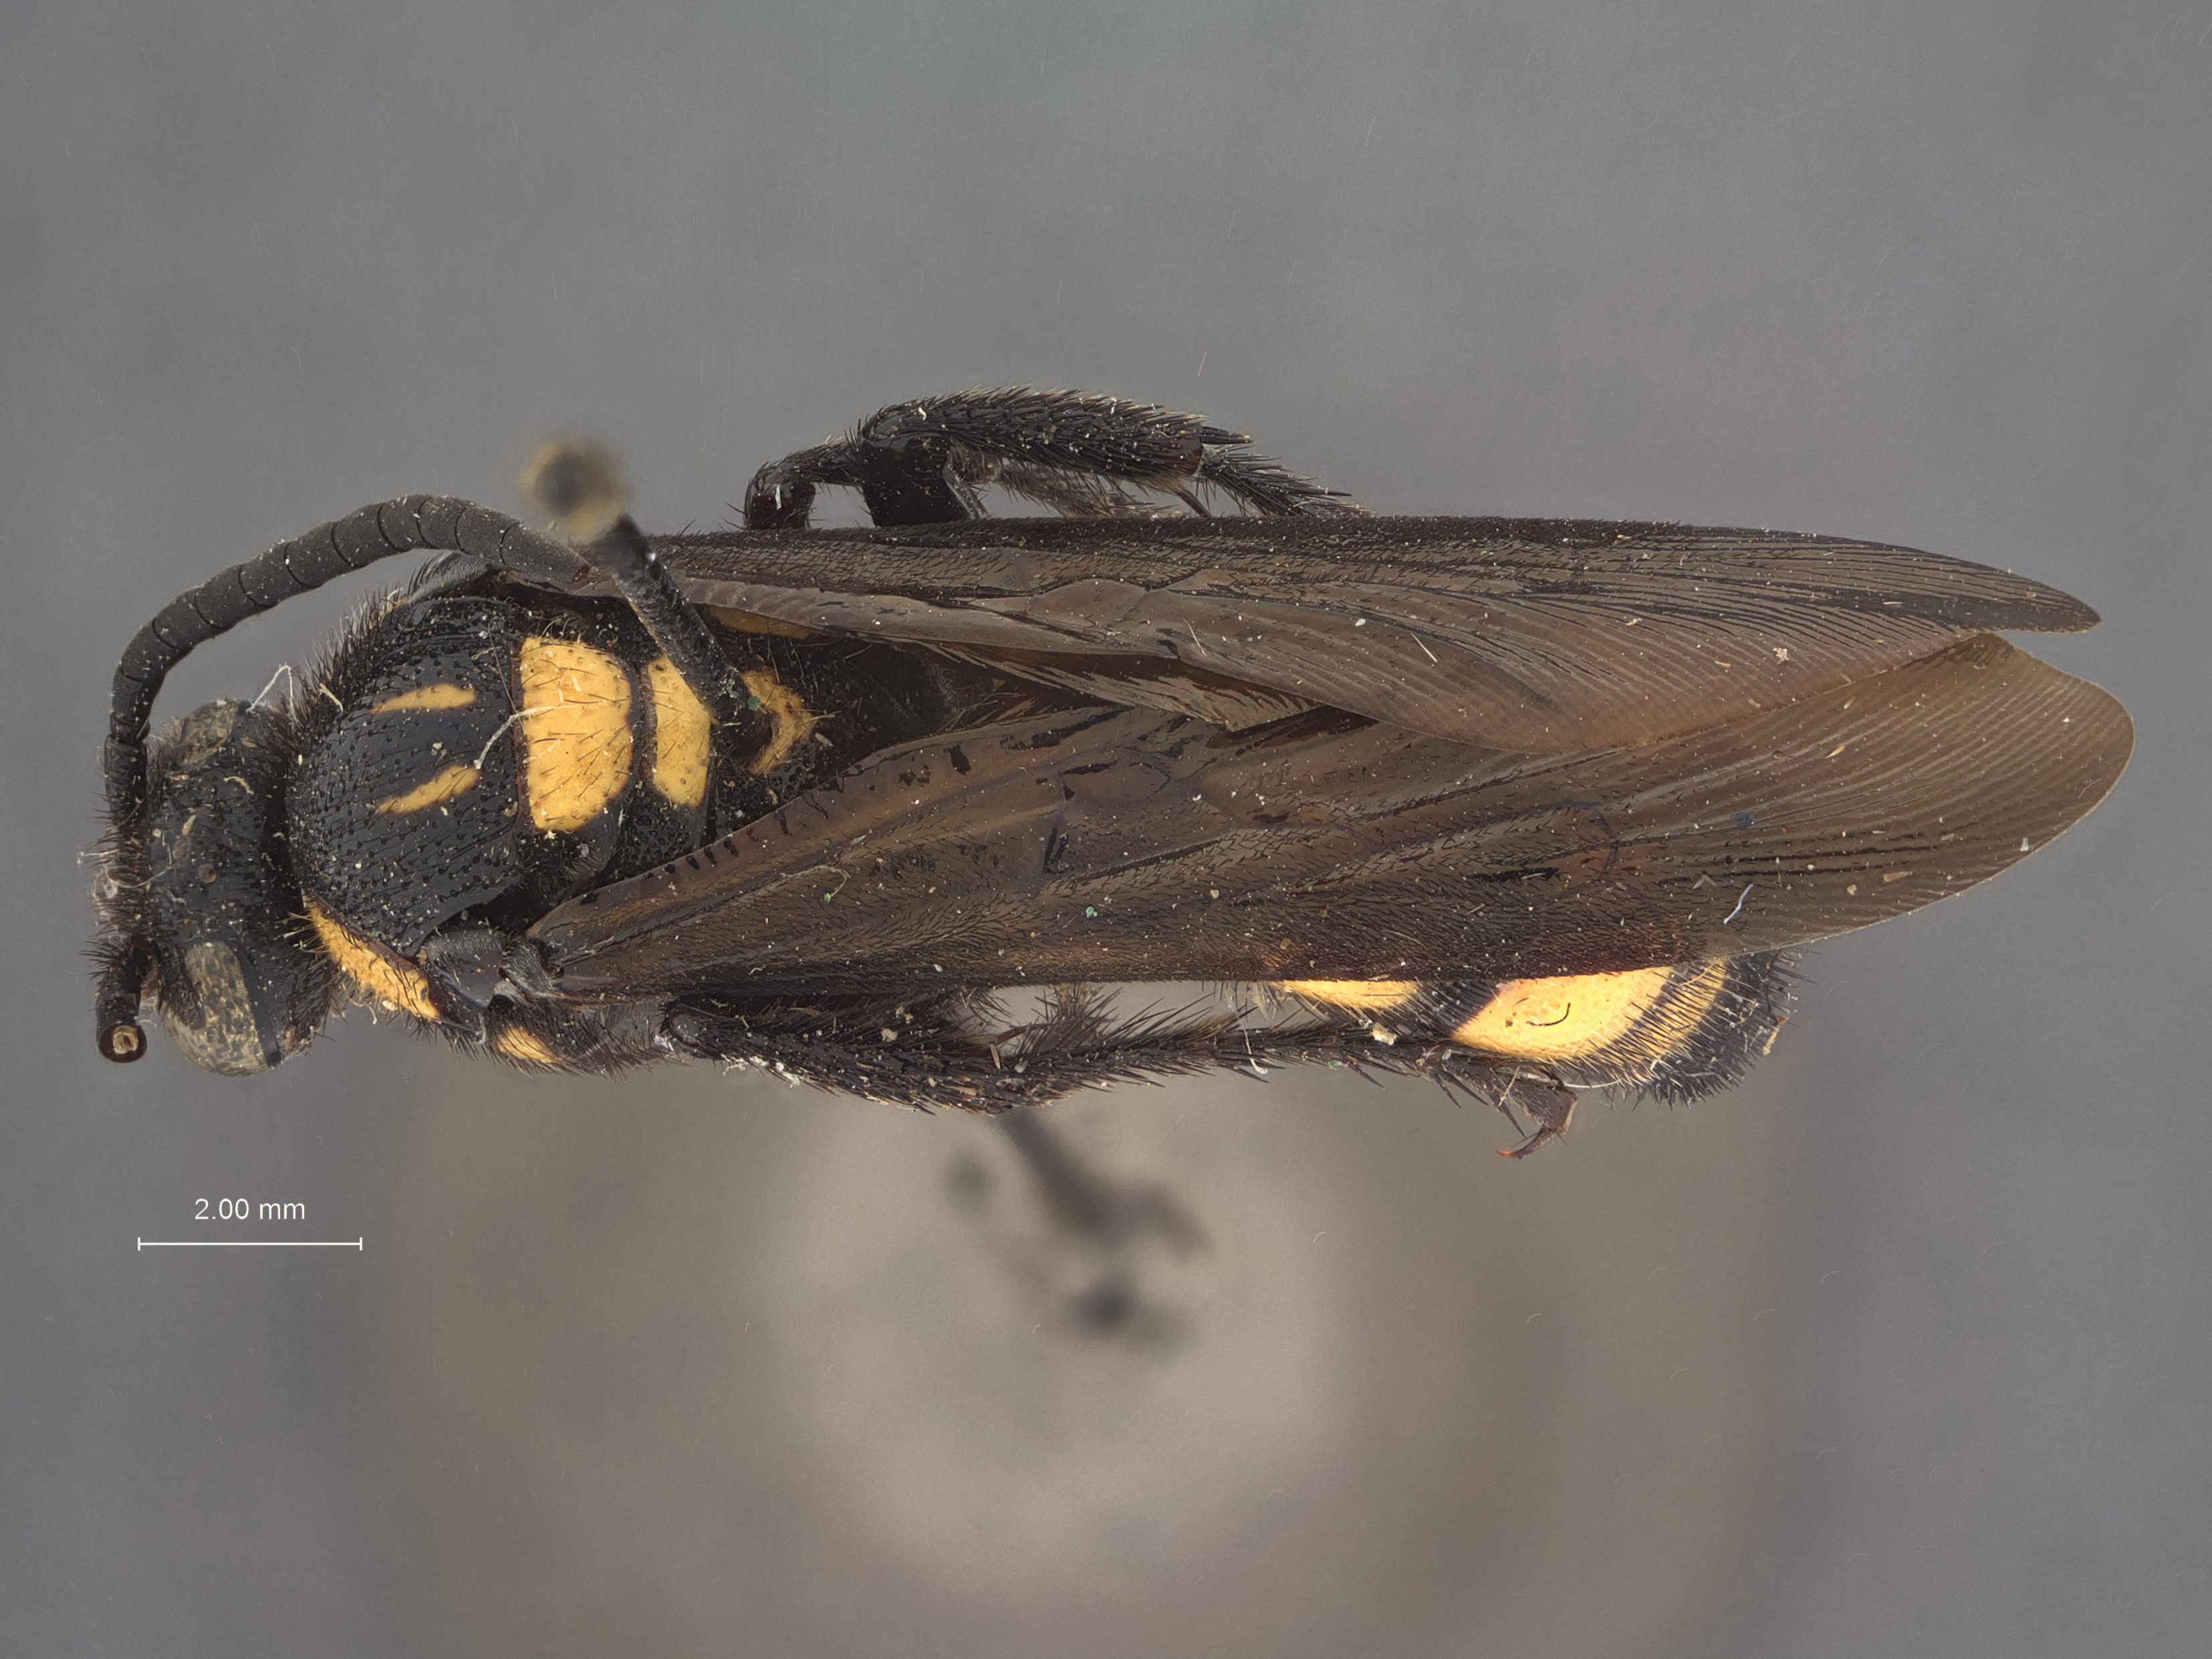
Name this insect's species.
Scolia fuscipennis
